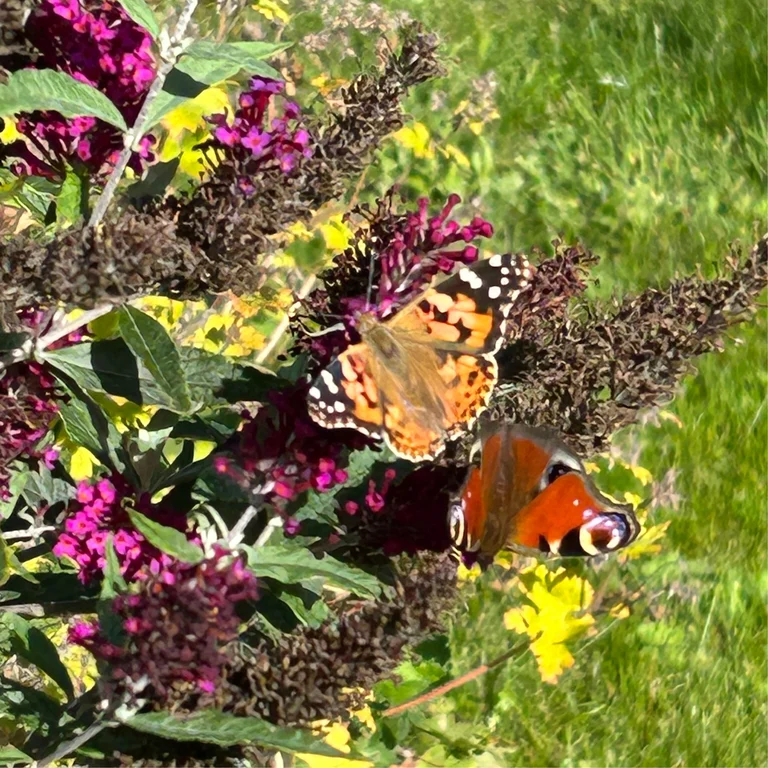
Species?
Vanessa cardui
